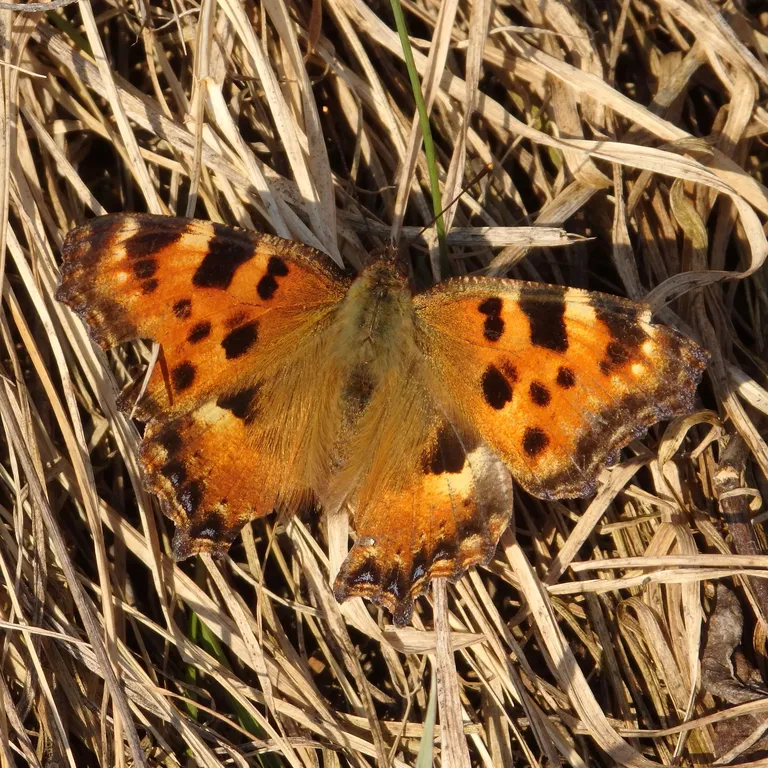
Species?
Nymphalis polychloros
